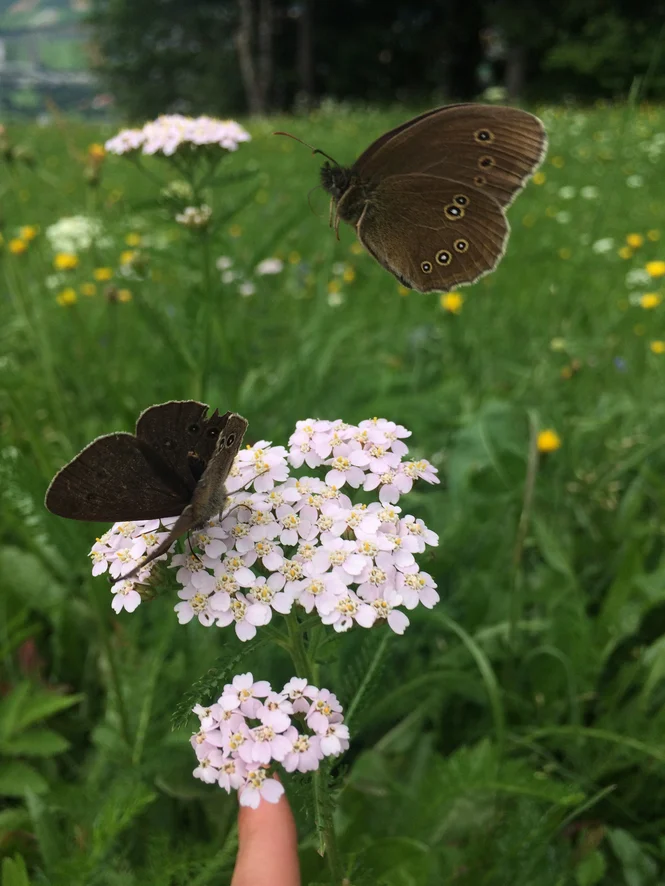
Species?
Aphantopus hyperantus
